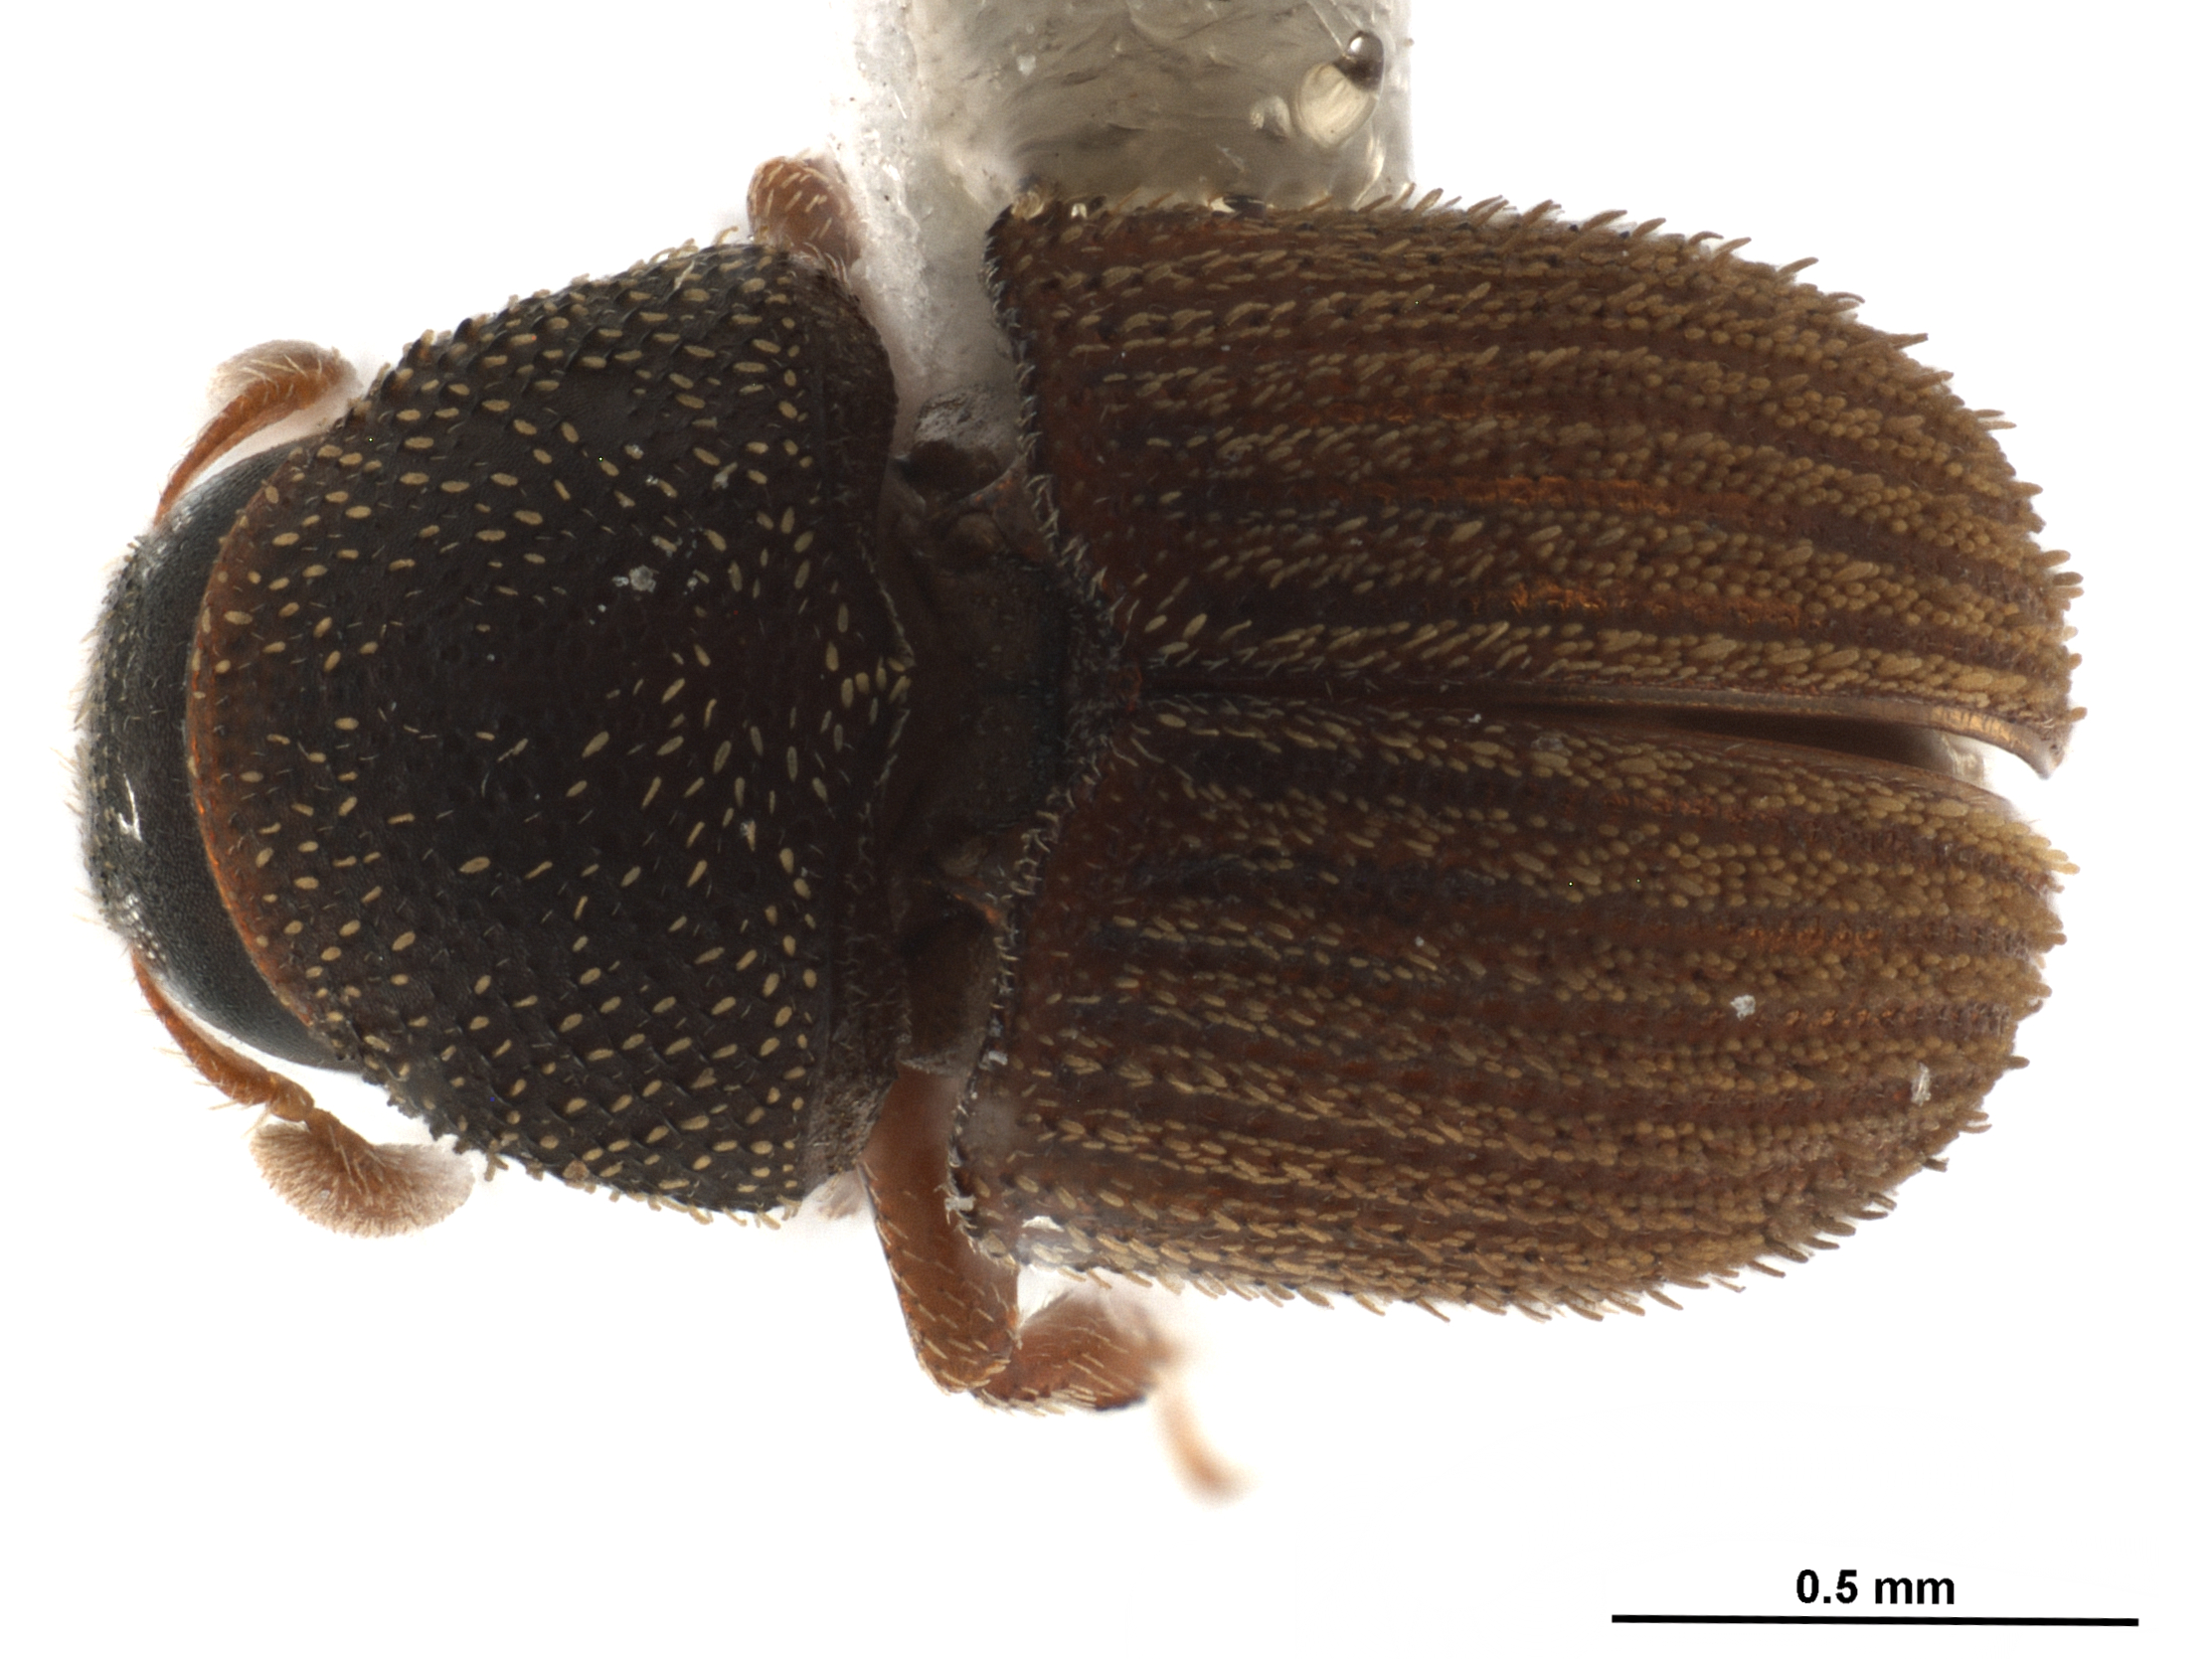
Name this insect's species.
Chramesus acacicolens
